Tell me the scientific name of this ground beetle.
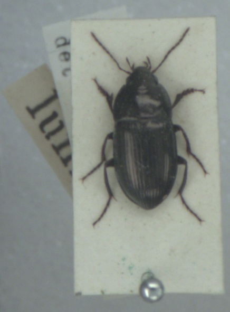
Amara lunicollis
